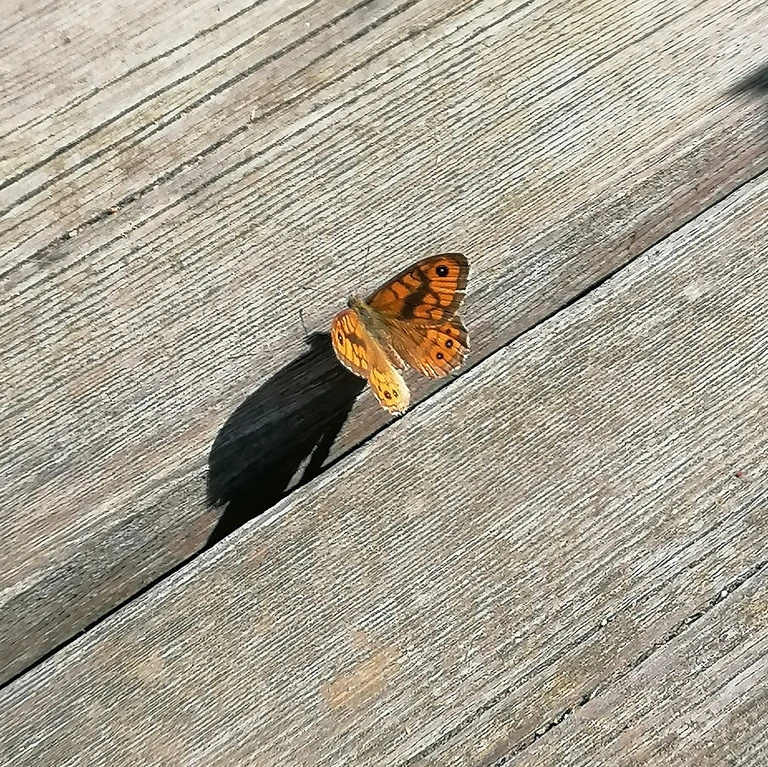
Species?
Lasiommata megera (also Pararge megera)
